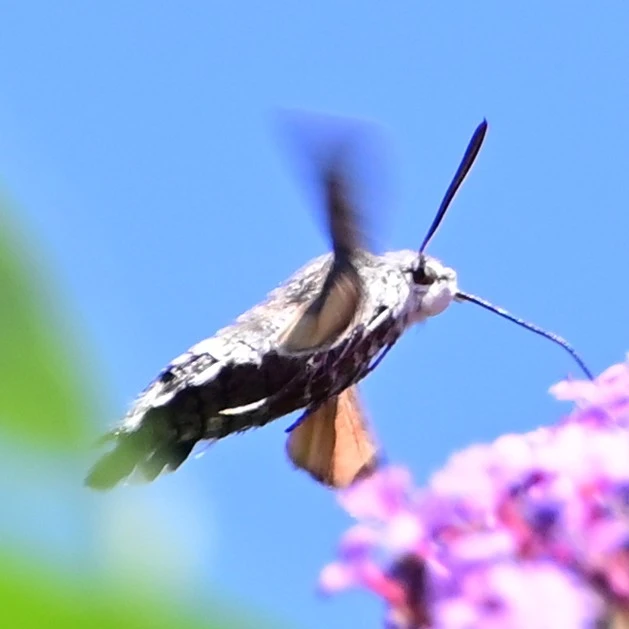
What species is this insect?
Macroglossum stellatarum
